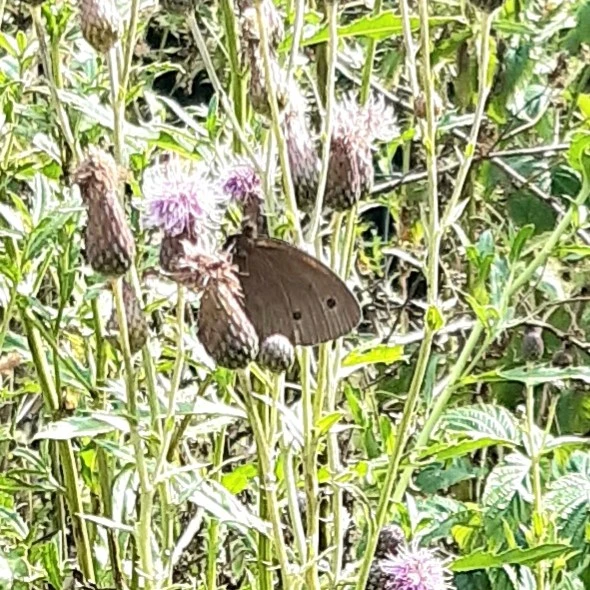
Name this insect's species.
Minois dryas
